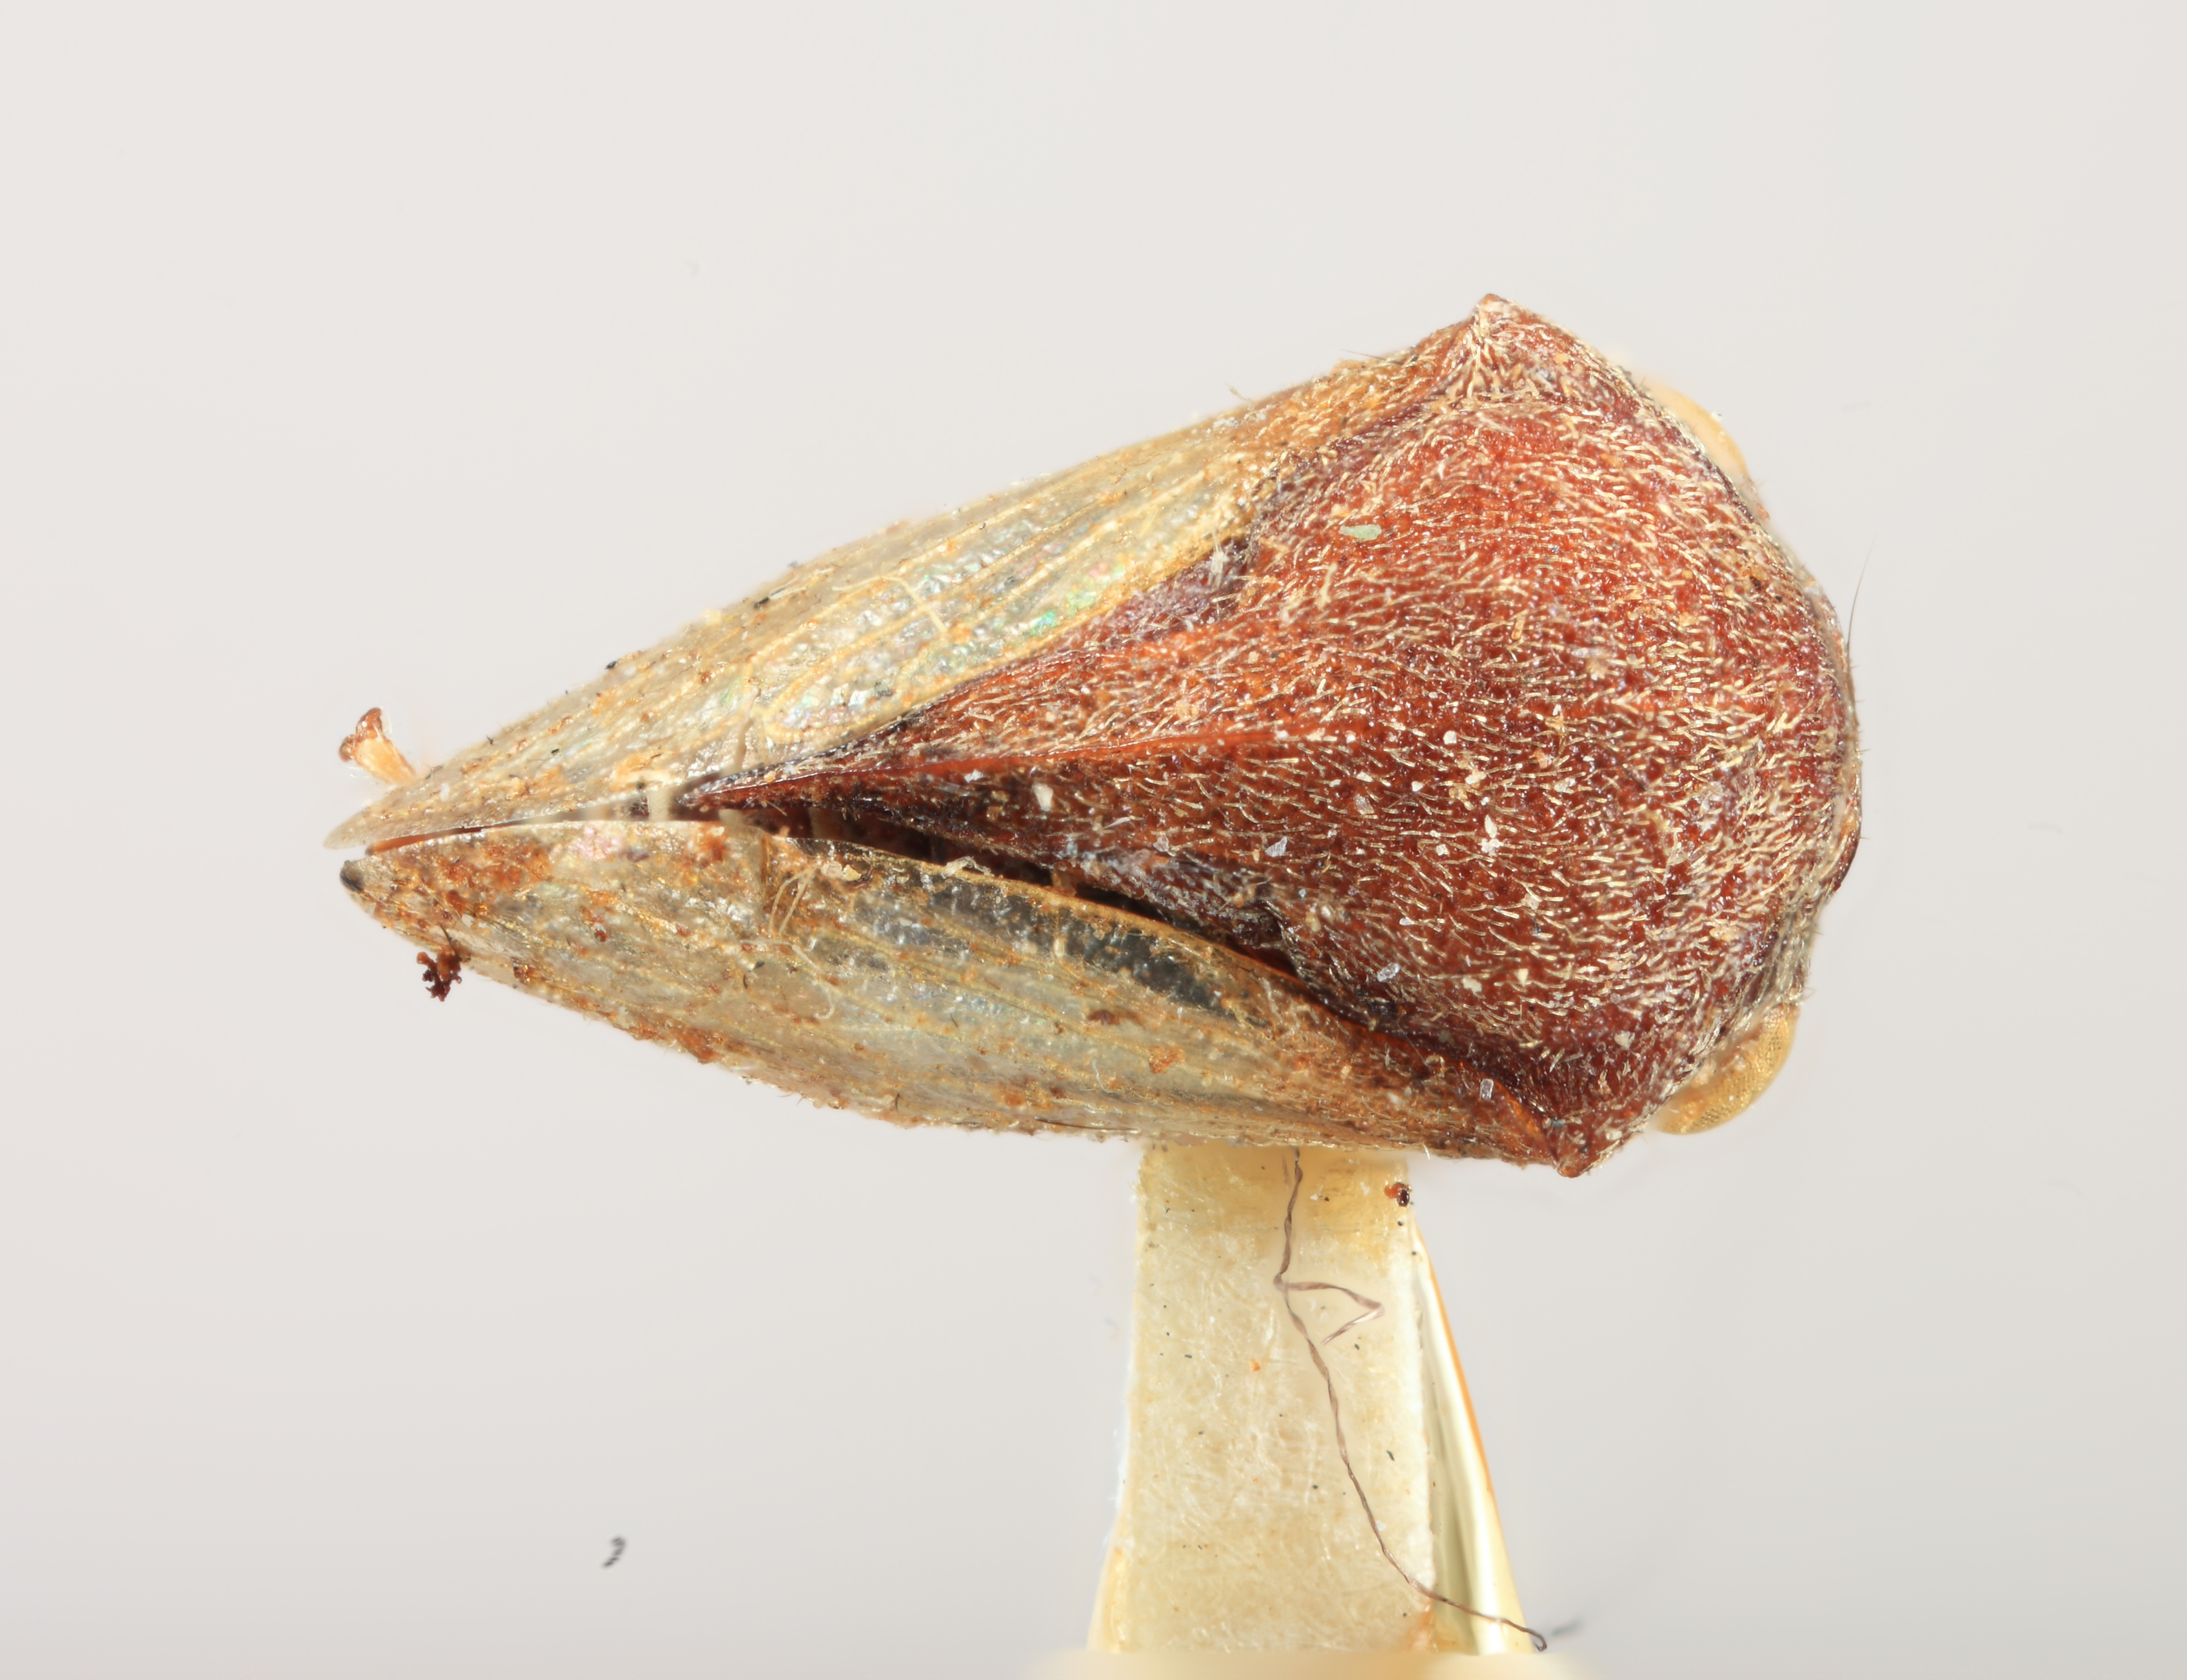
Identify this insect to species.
Gargara brunnea
